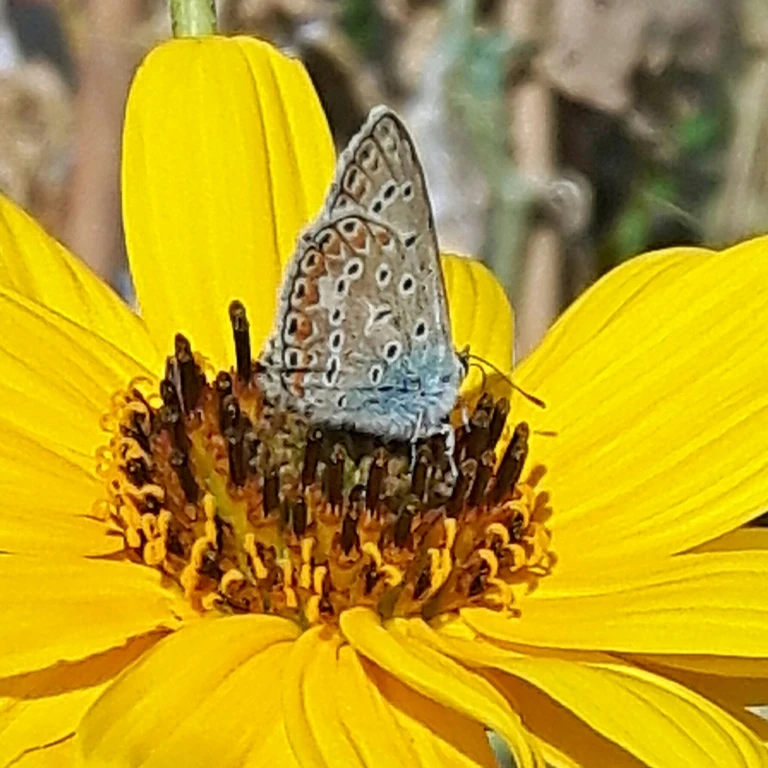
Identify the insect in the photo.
Polyommatus icarus
